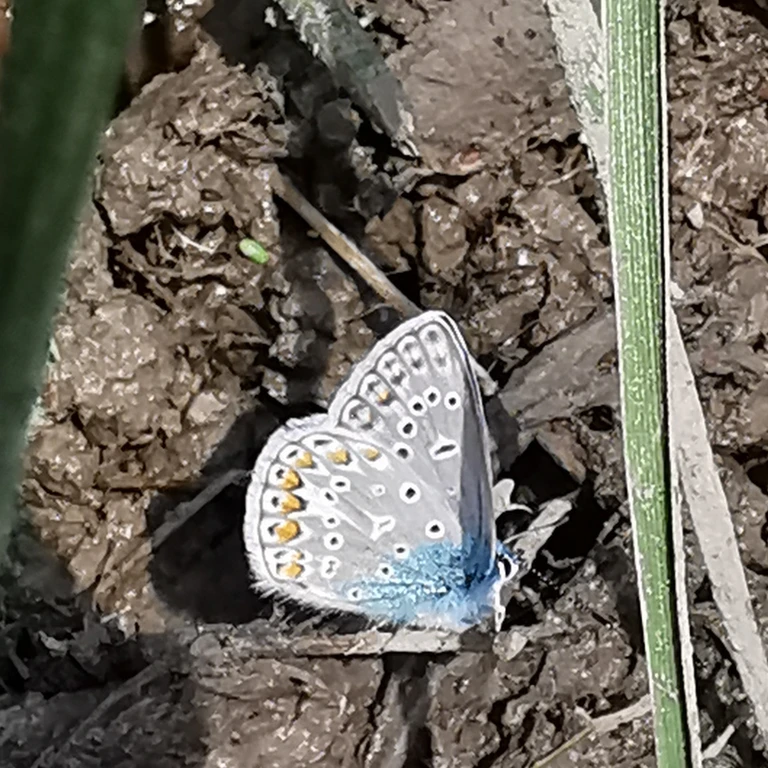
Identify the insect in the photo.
Polyommatus icarus
